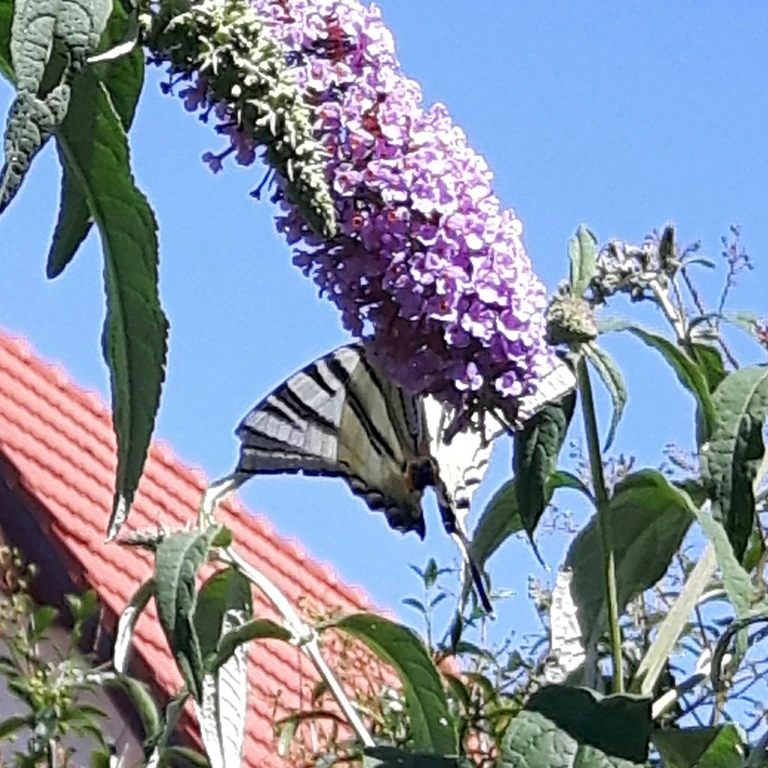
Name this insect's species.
Iphiclides podalirius
